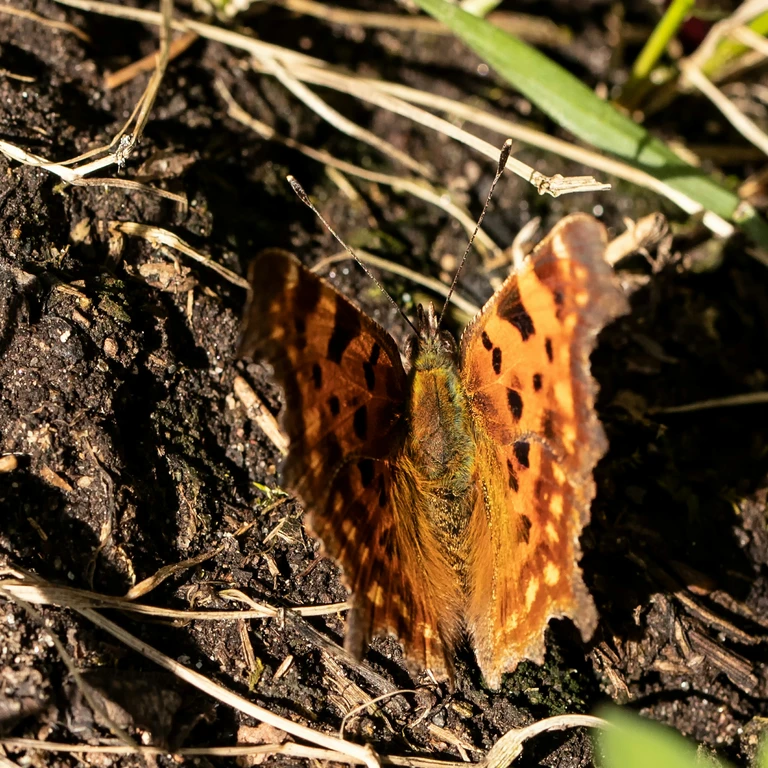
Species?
Polygonia c-album
